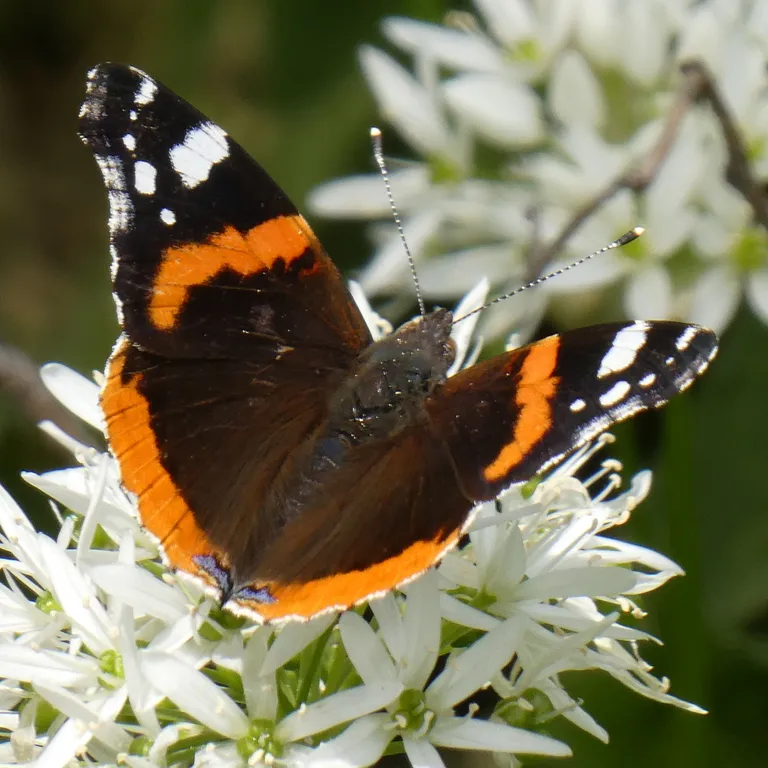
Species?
Vanessa atalanta
